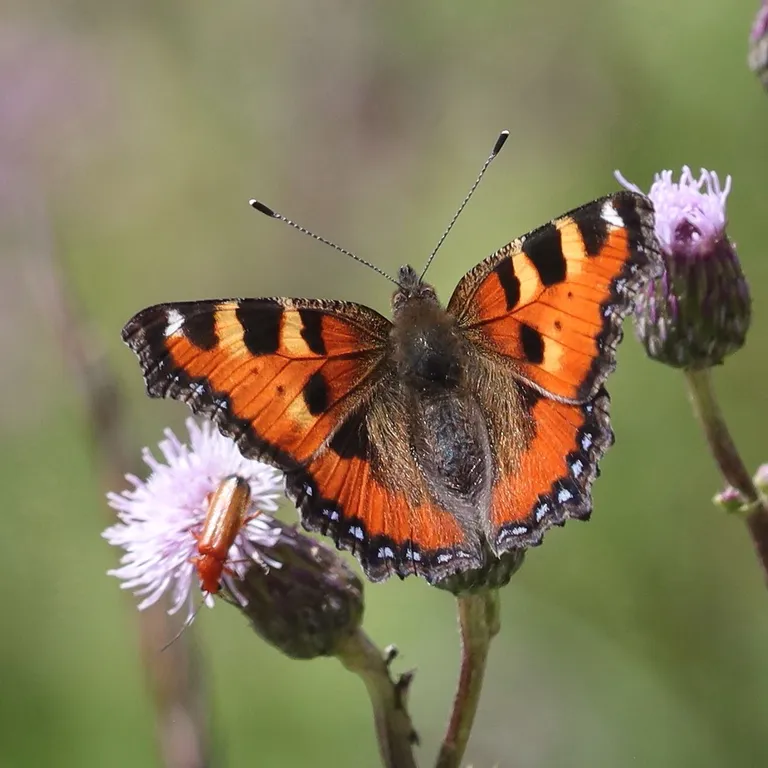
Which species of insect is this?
Aglais urticae
